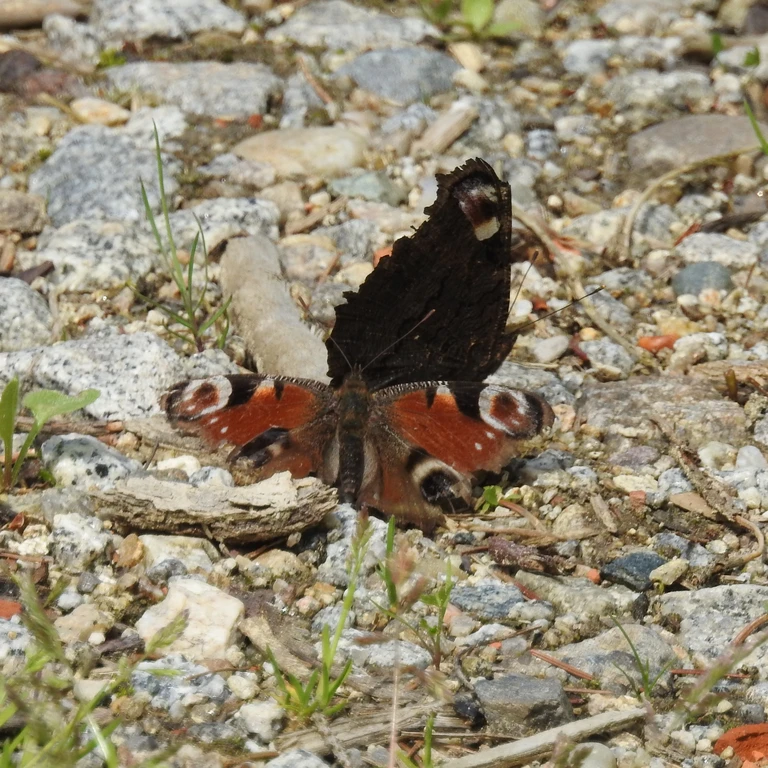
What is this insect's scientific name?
Aglais io
